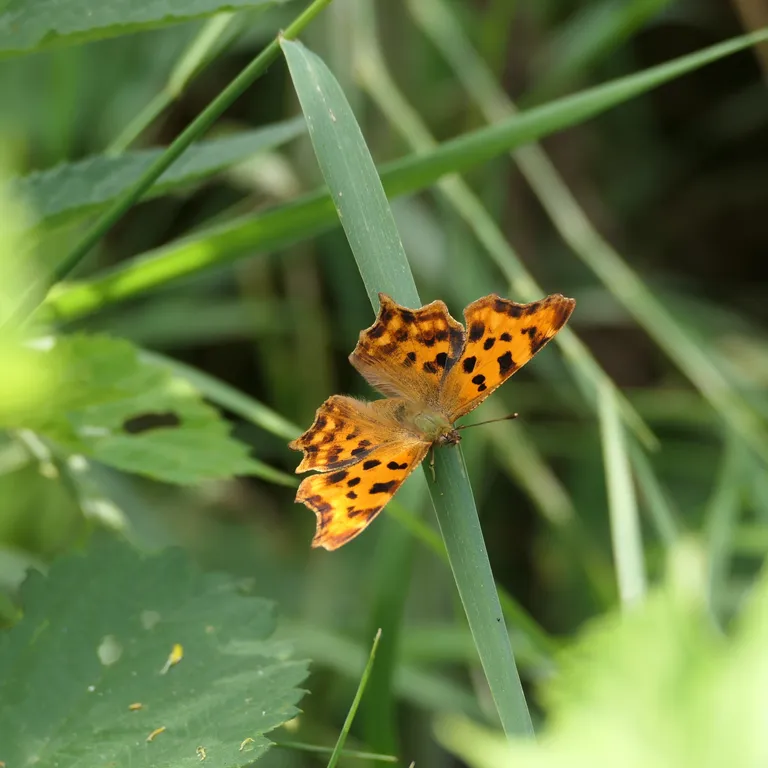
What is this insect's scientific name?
Polygonia c-album
